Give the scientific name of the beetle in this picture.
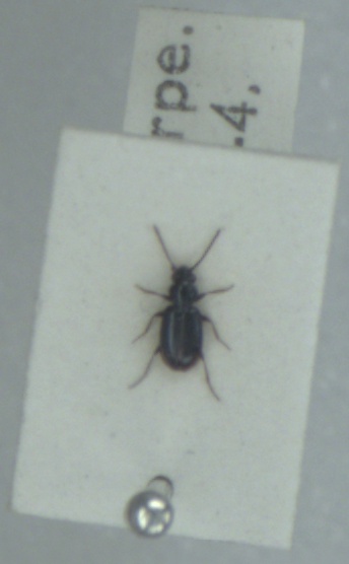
Bembidion minimum
